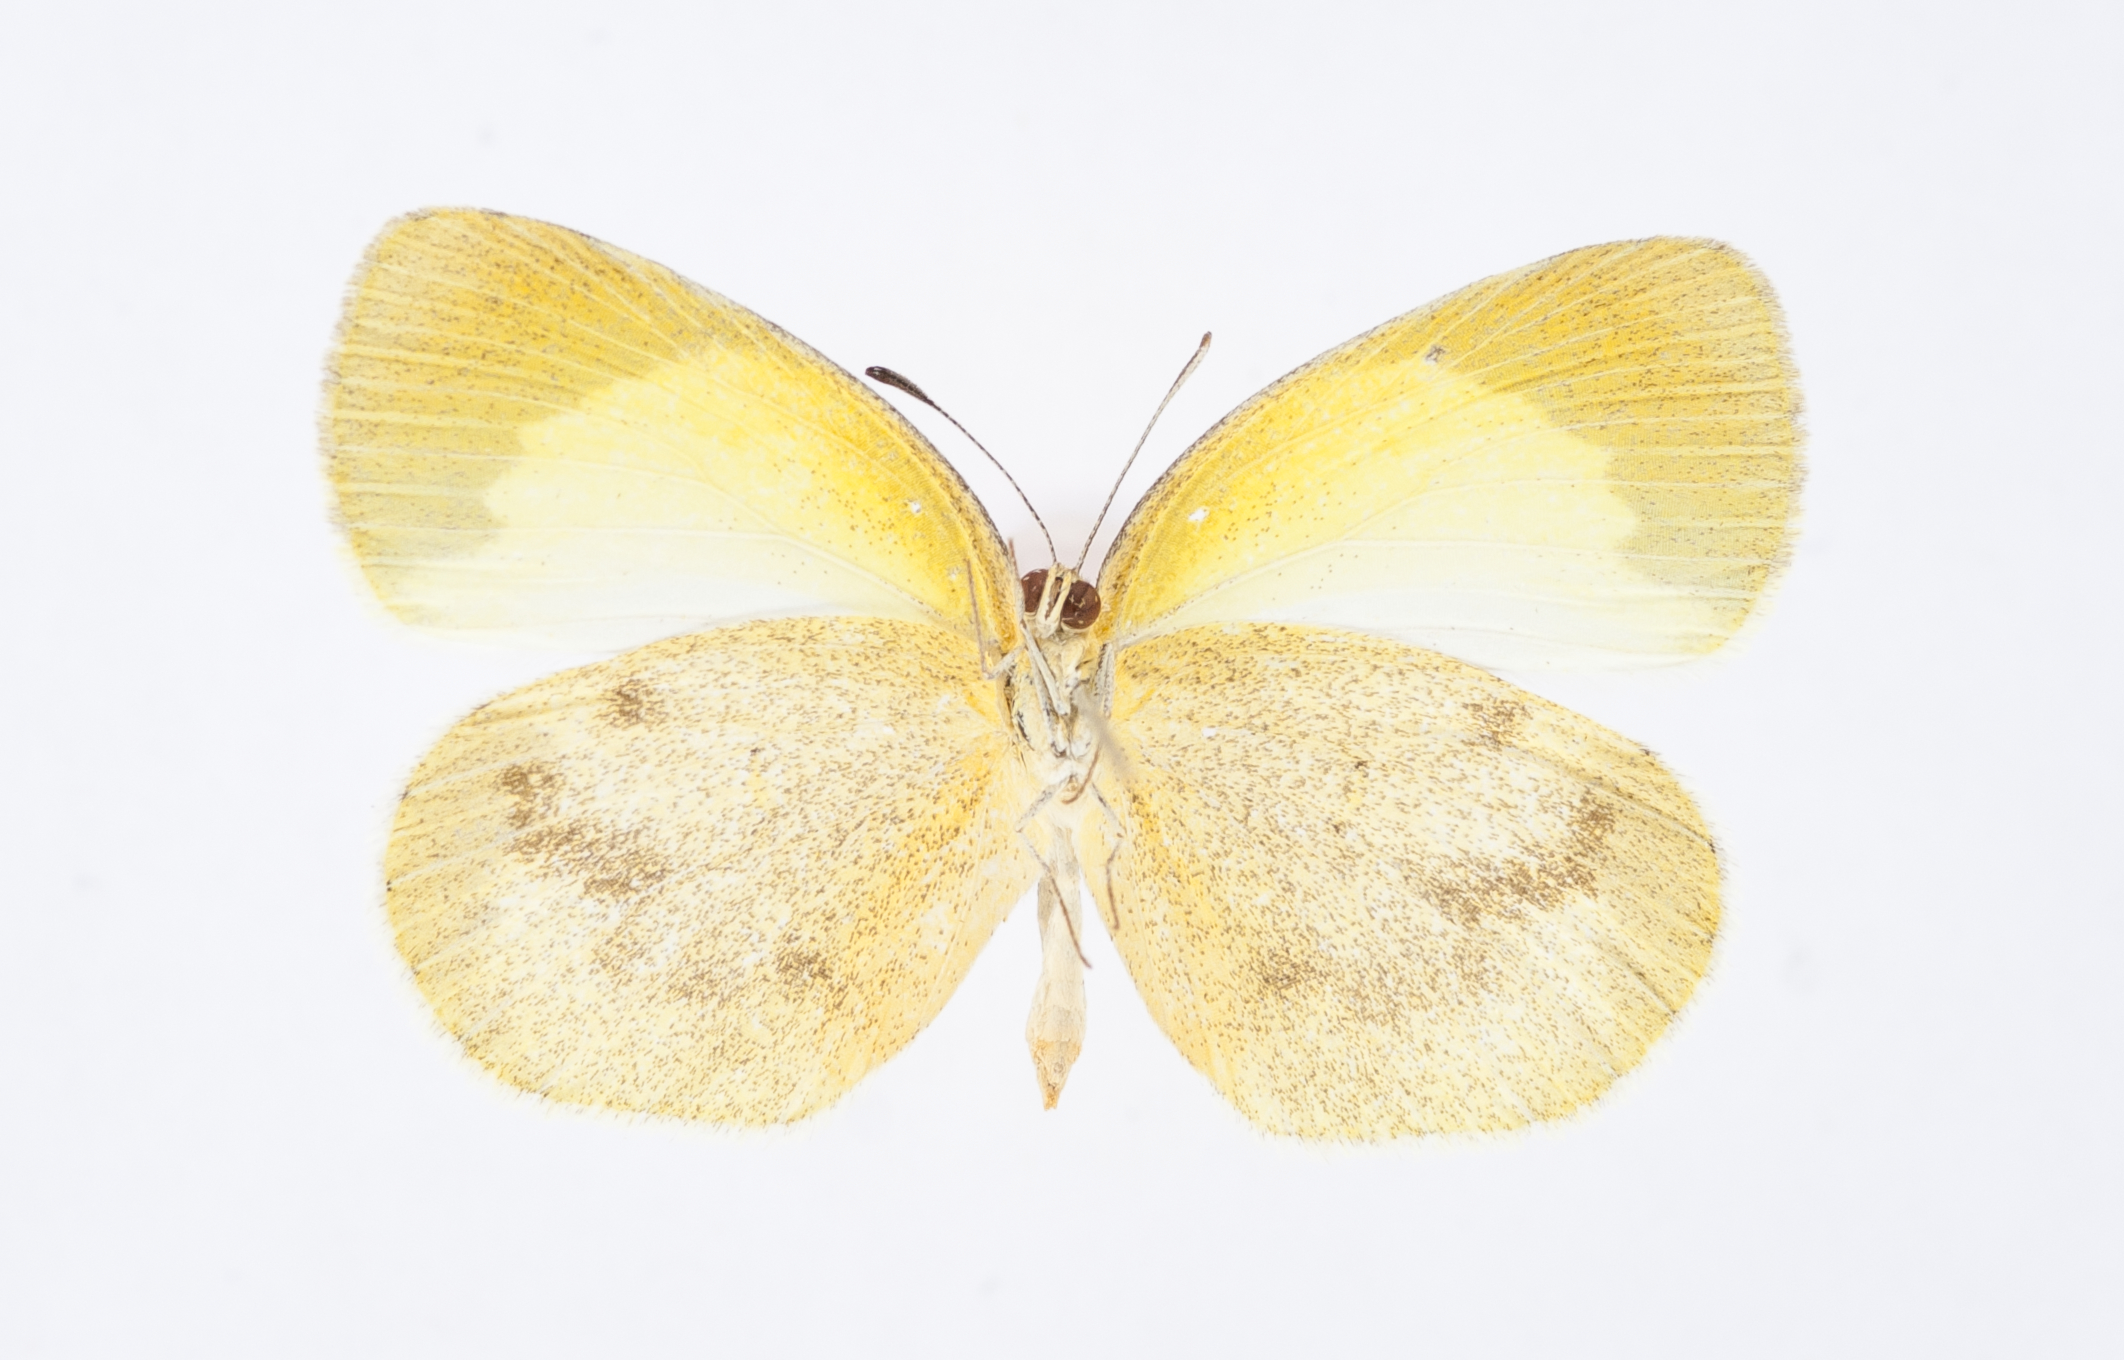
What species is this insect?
Eurema elathea
